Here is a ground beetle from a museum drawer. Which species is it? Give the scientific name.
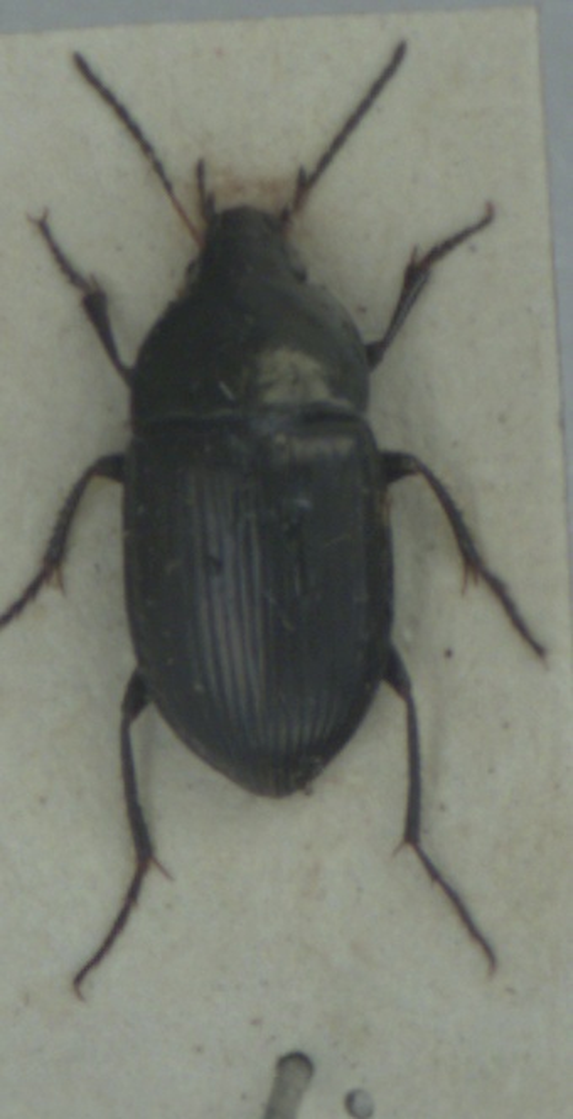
Amara ovata
